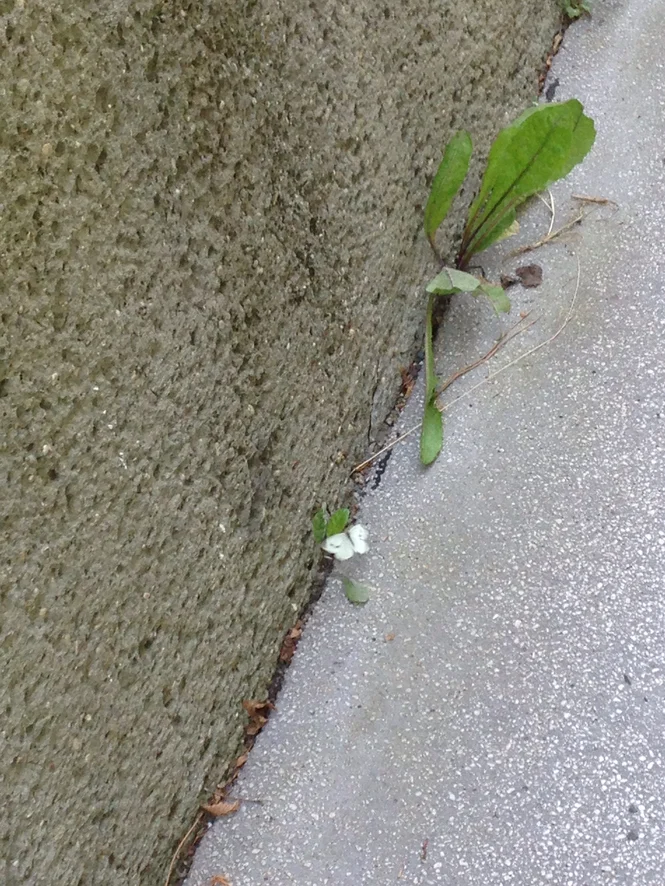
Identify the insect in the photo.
Pieris rapae
